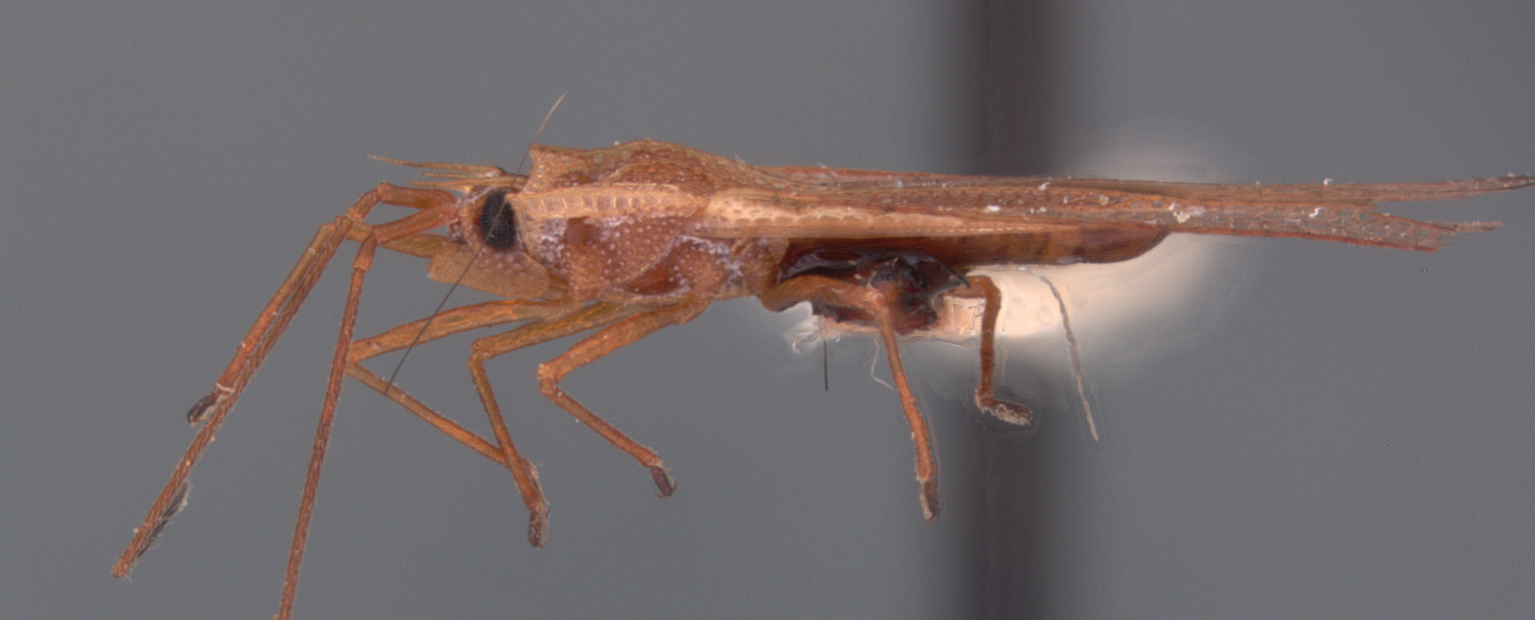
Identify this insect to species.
Leptodictya luculenta
